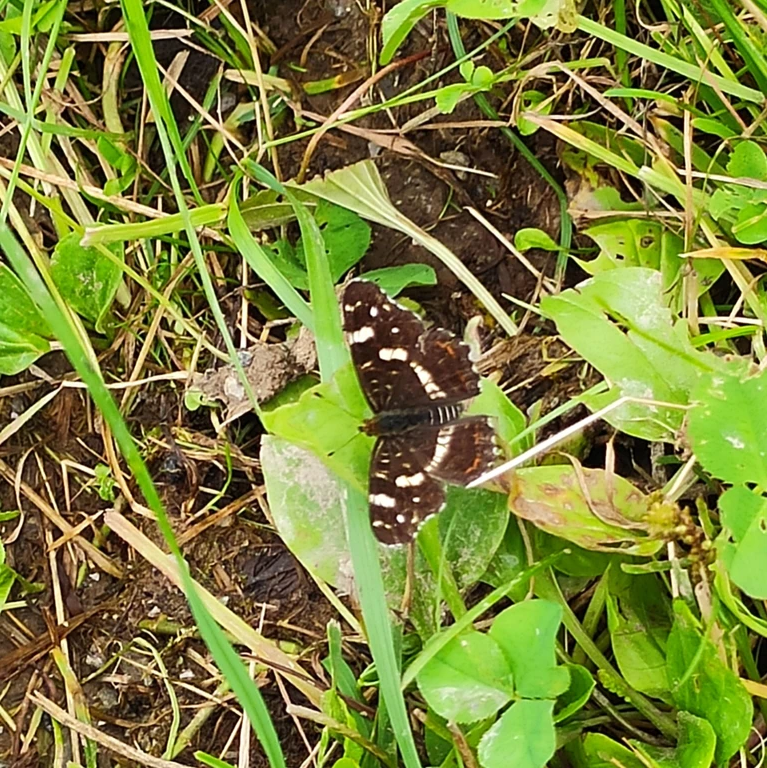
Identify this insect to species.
Araschnia levana
